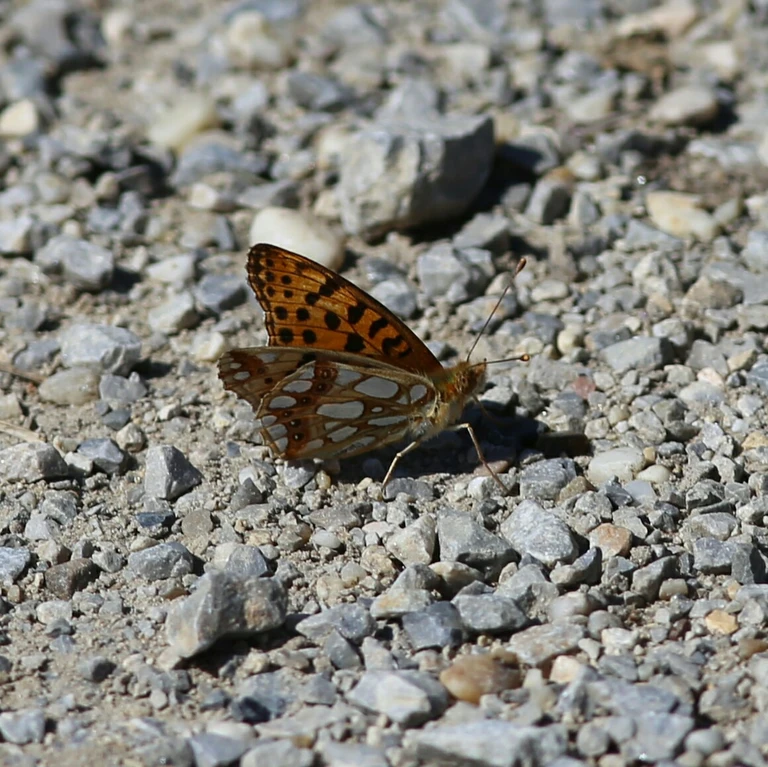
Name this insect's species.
Issoria lathonia
